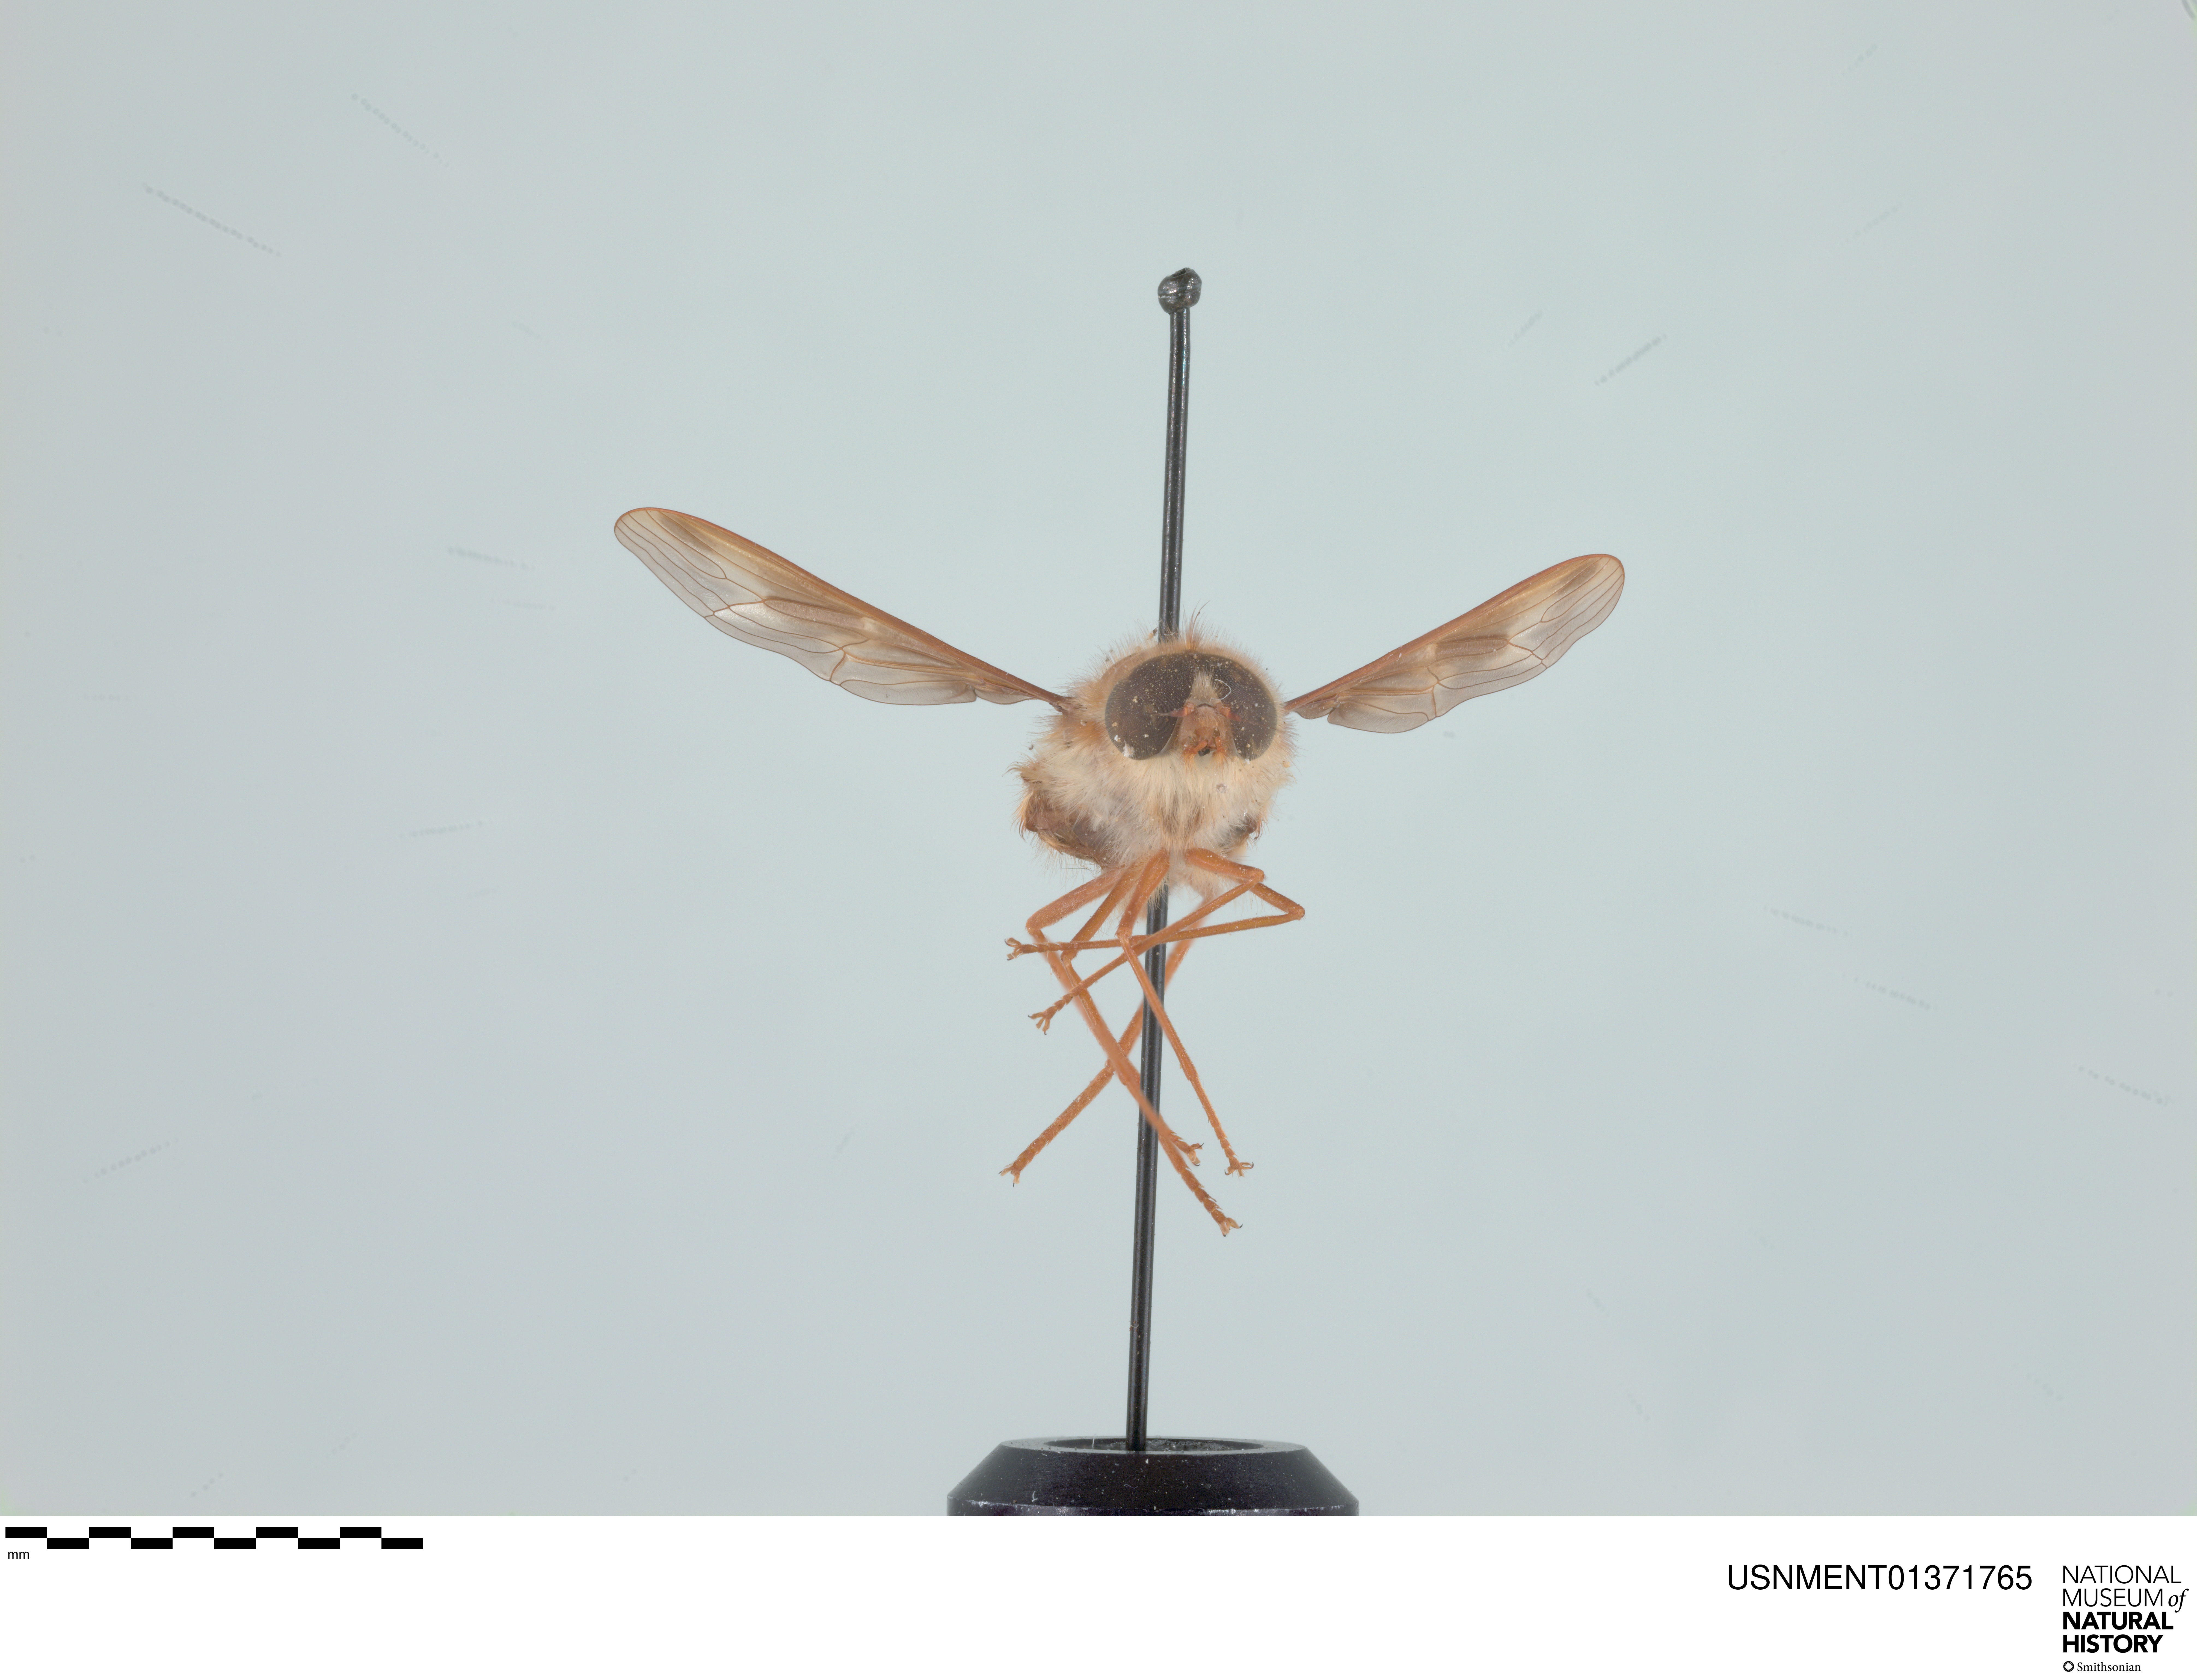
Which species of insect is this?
Hirmoneura nubipennis (also Trichophthalma nubipennis)
